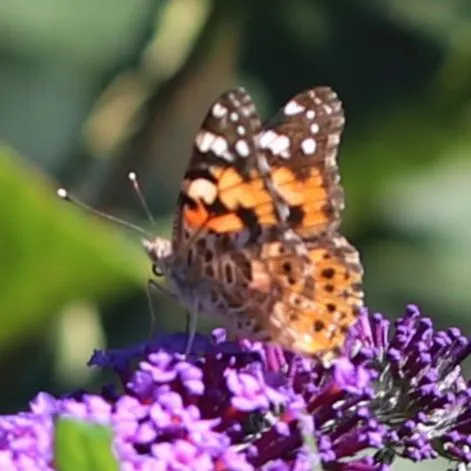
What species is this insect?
Vanessa cardui
